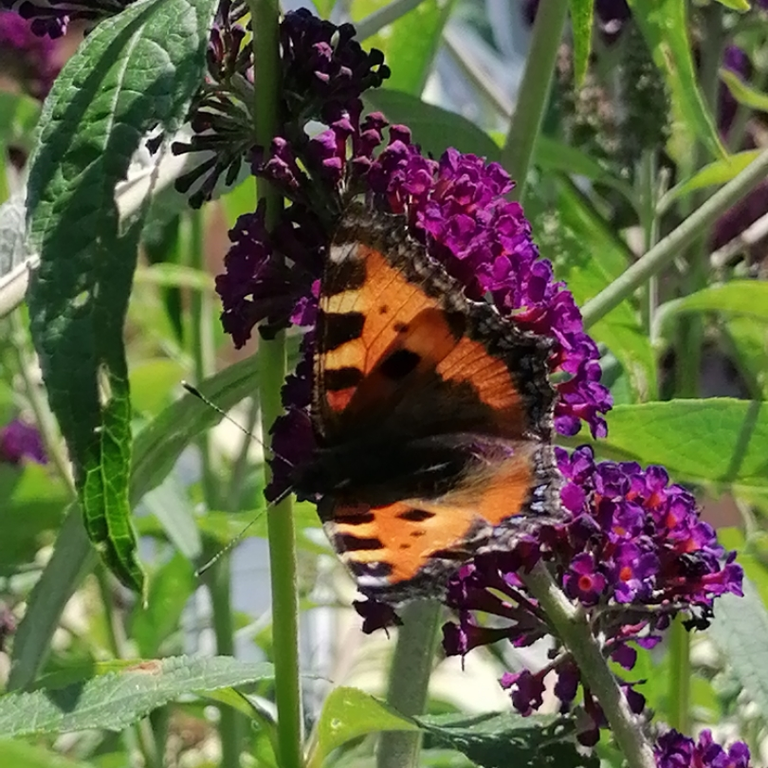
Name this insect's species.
Aglais urticae
